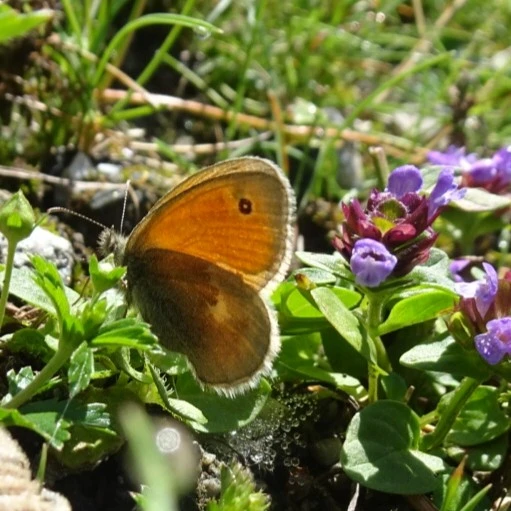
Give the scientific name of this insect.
Coenonympha pamphilus
